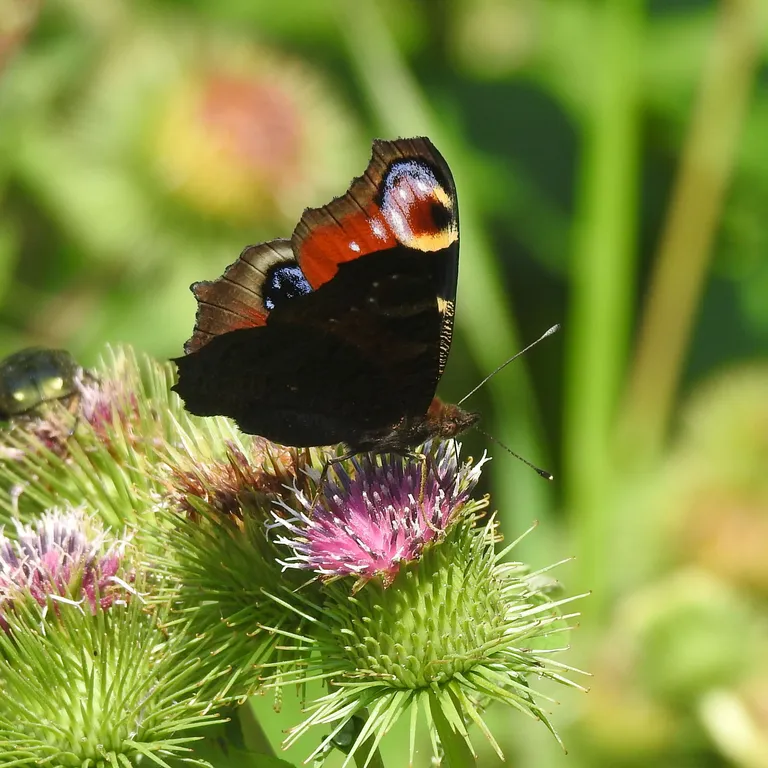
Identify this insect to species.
Aglais io
